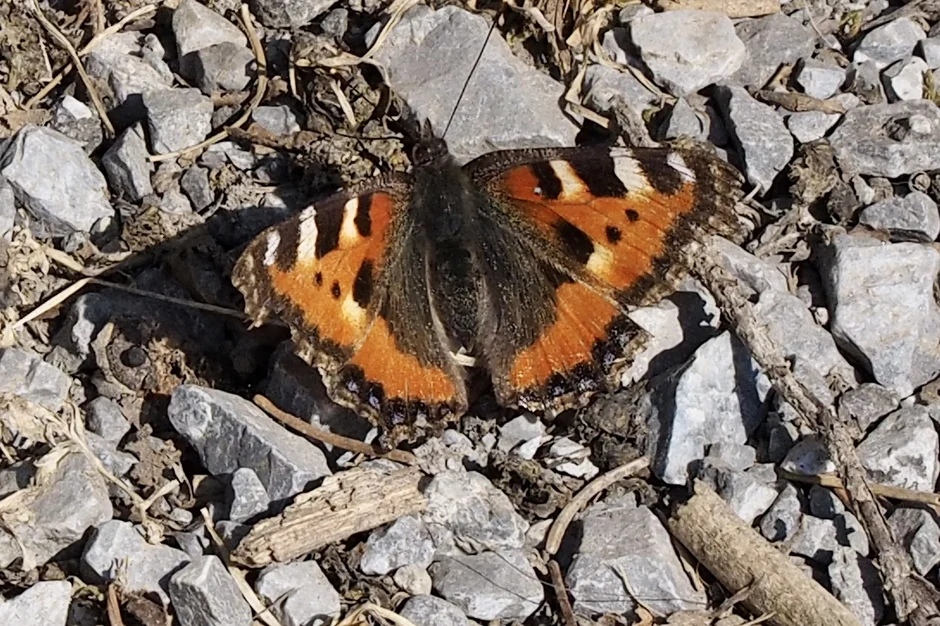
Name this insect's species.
Aglais urticae
